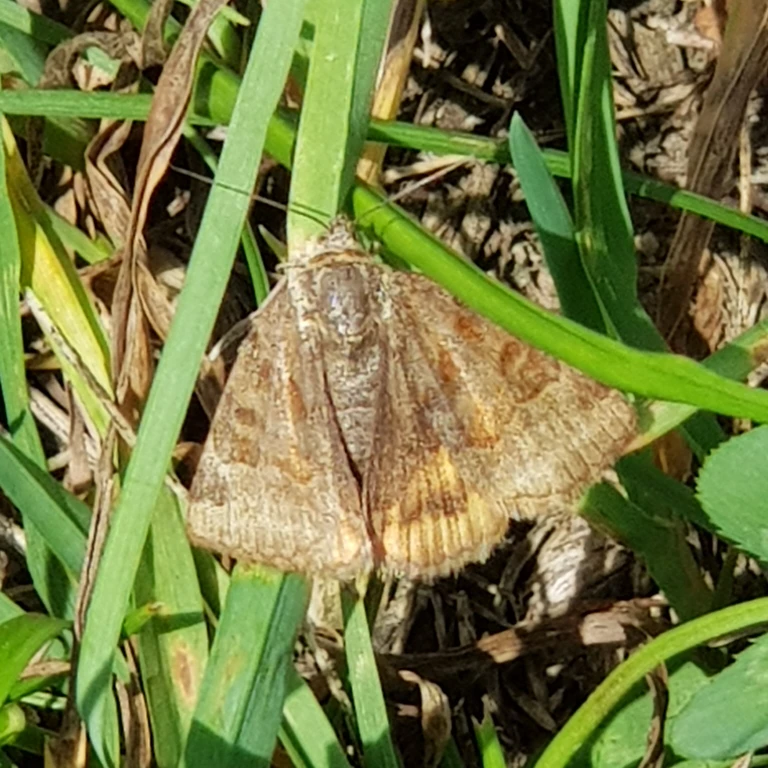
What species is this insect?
Euclidia glyphica
